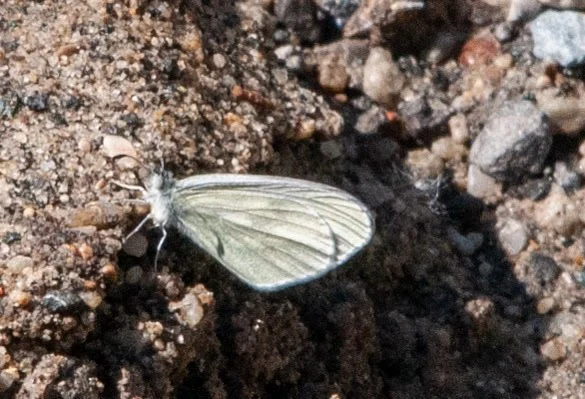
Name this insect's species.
Leptidea sinapis/juvernica
